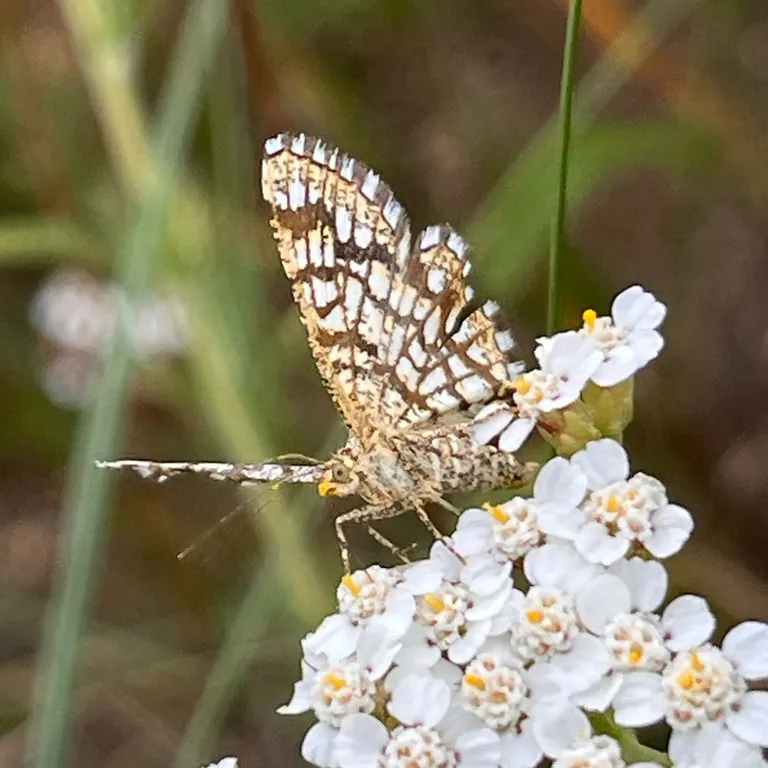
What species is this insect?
Chiasmia clathrata
